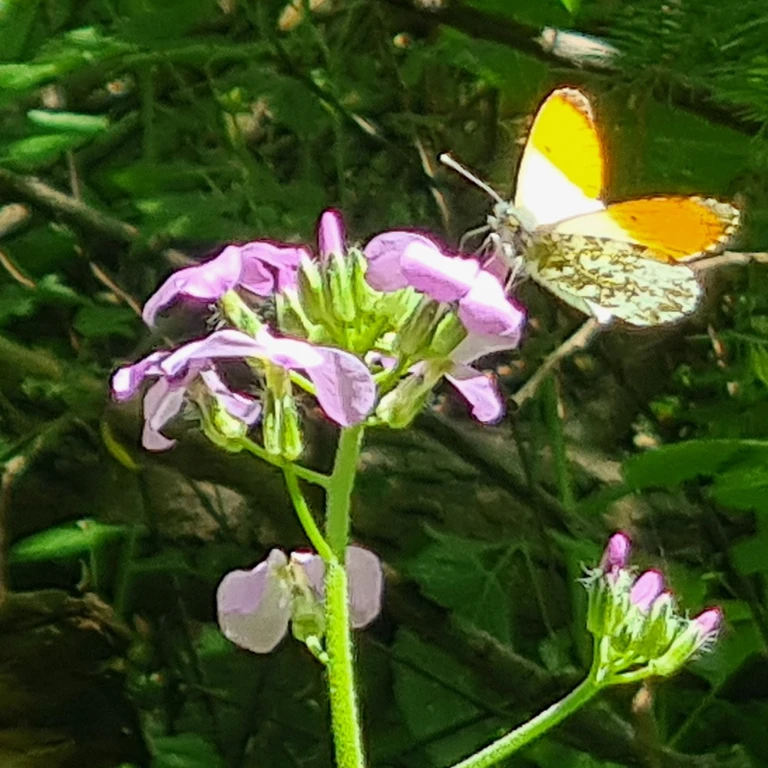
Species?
Anthocharis cardamines
